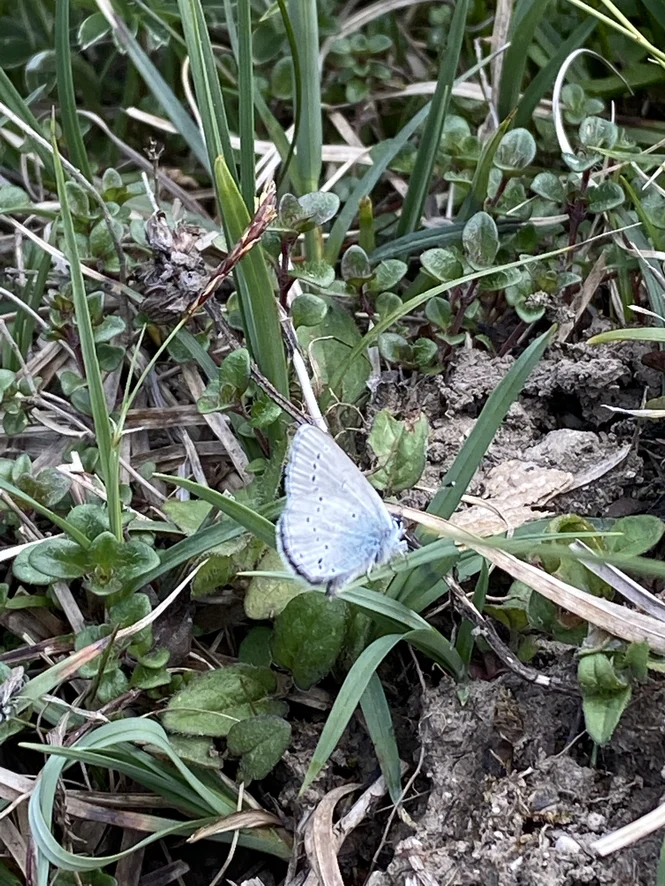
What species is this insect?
Cupido minimus
